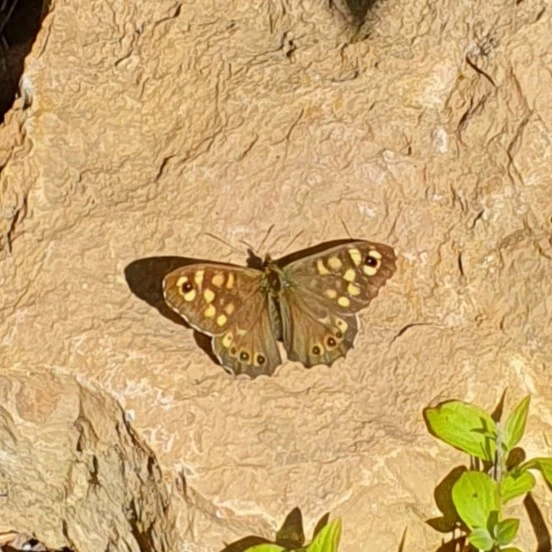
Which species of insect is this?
Pararge aegeria
